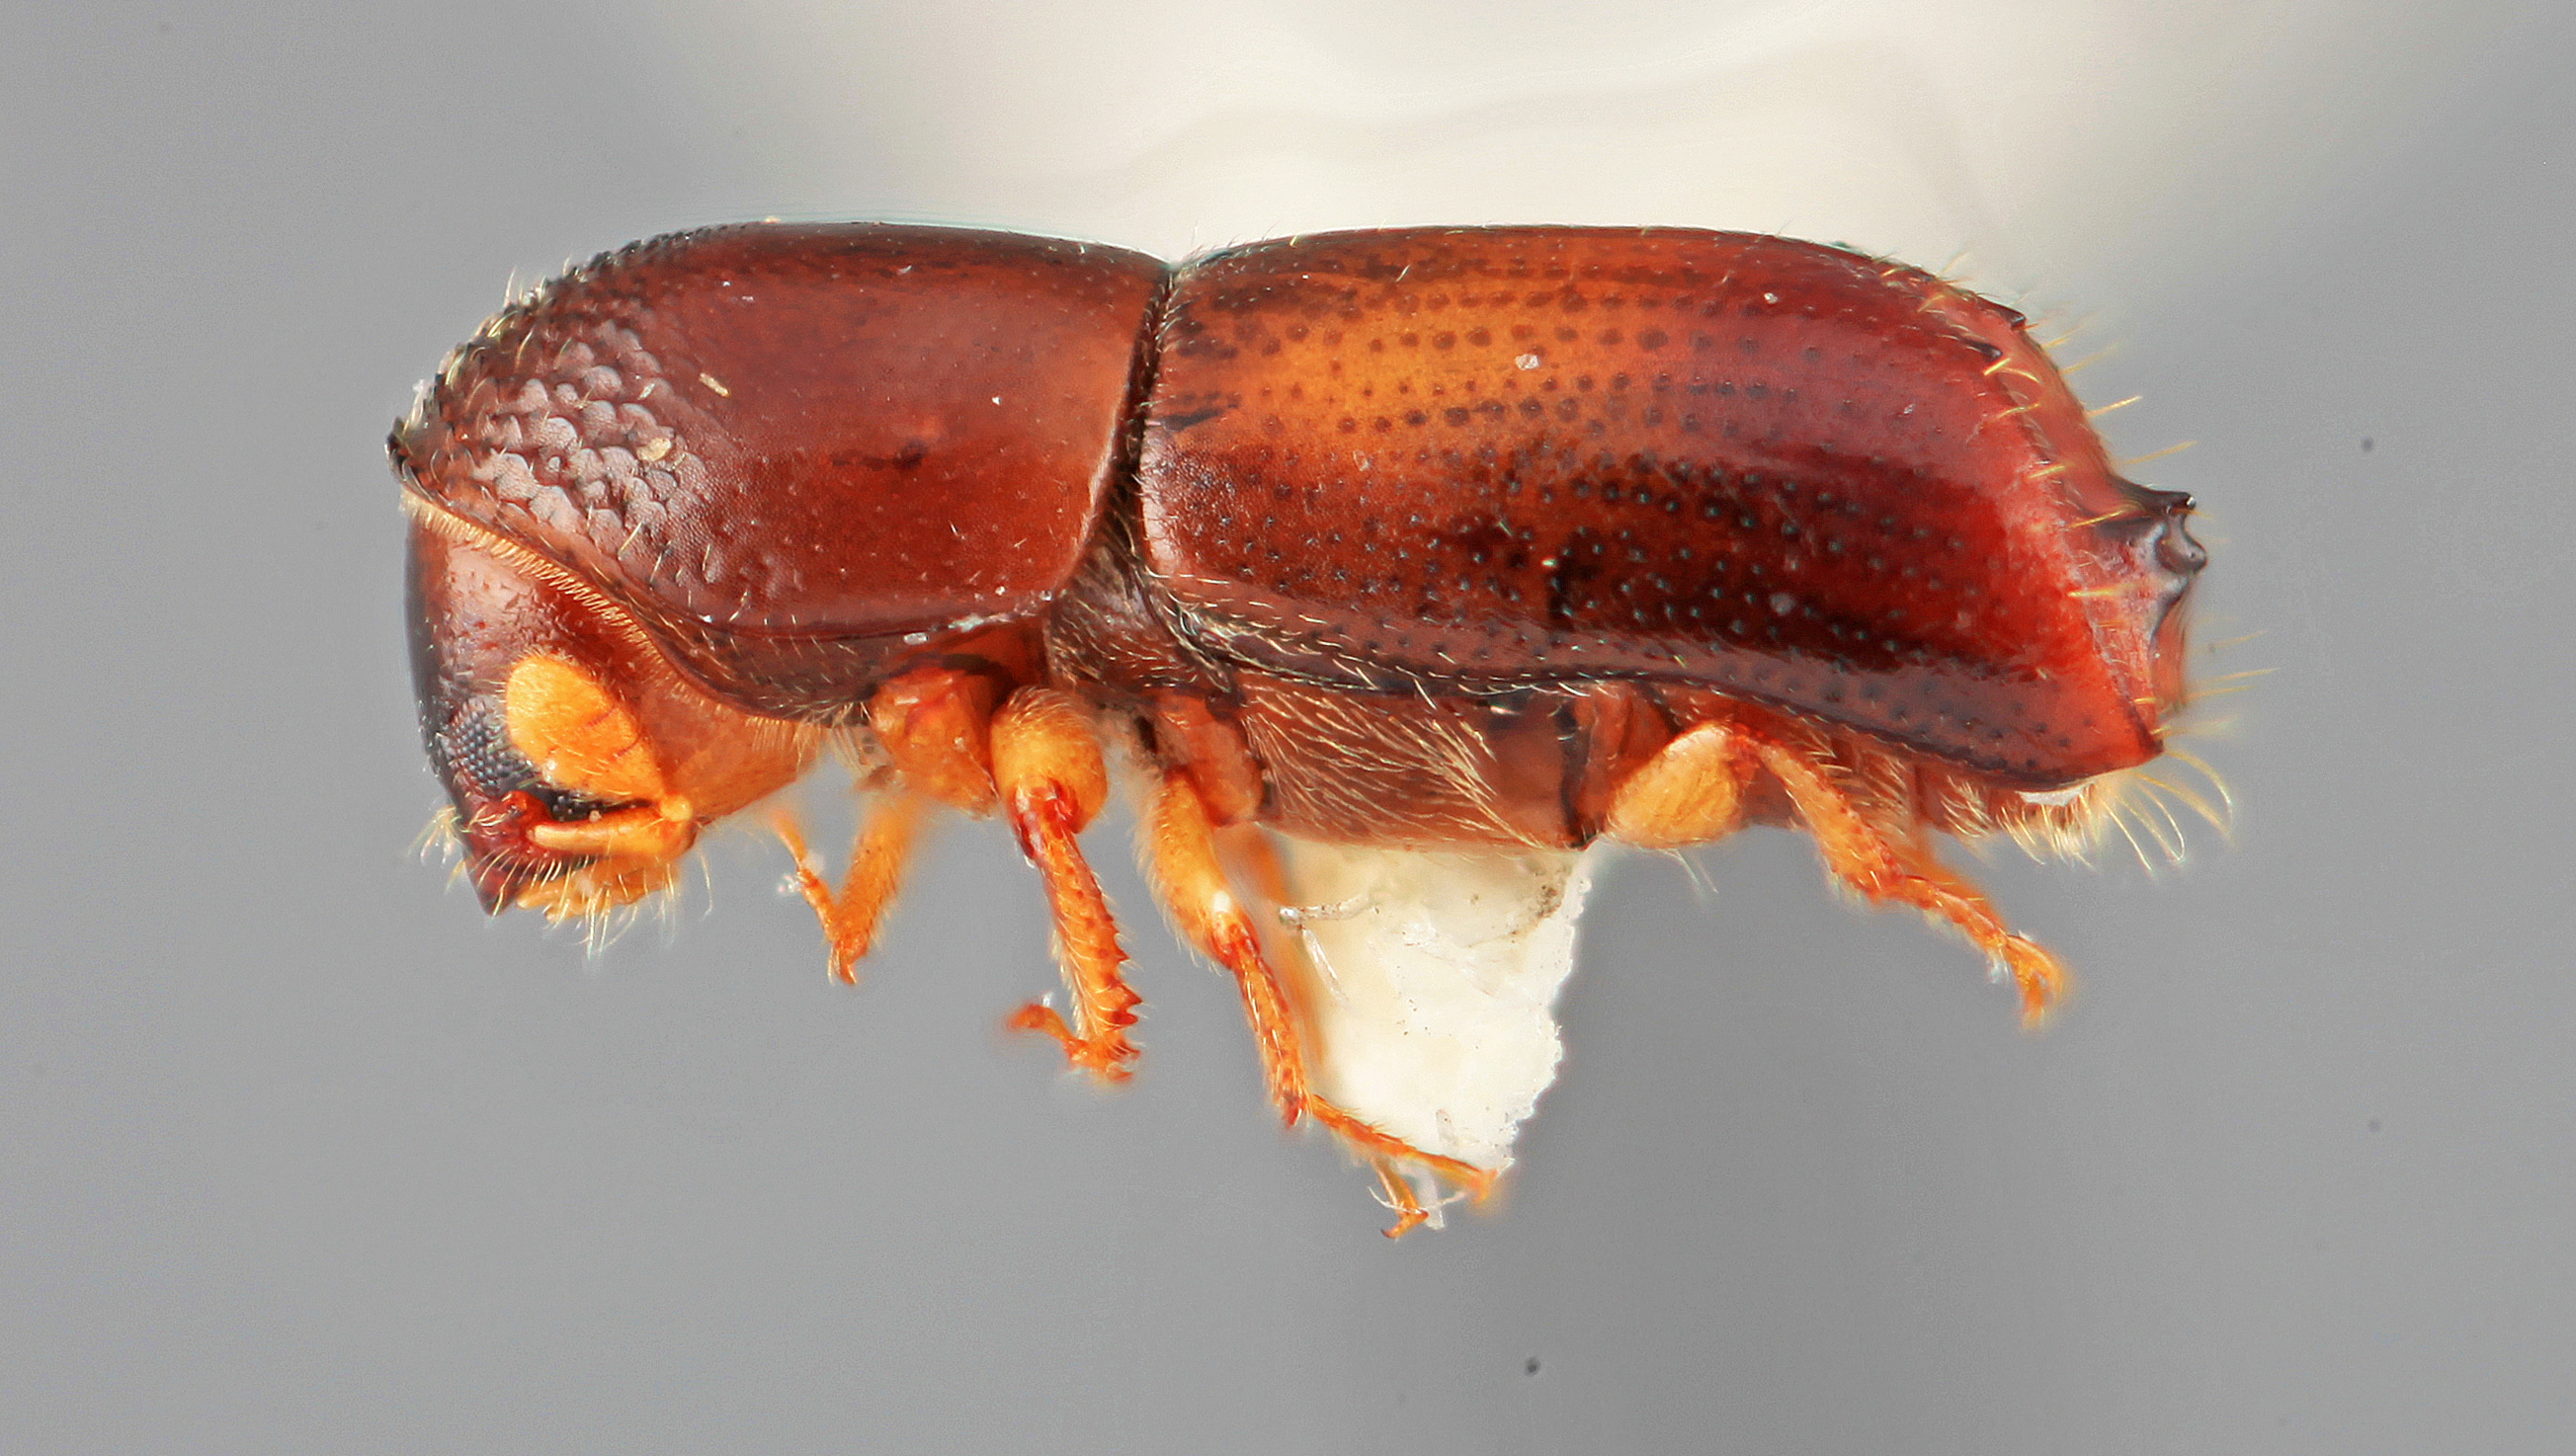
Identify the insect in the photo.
Monarthrum bidentatum
